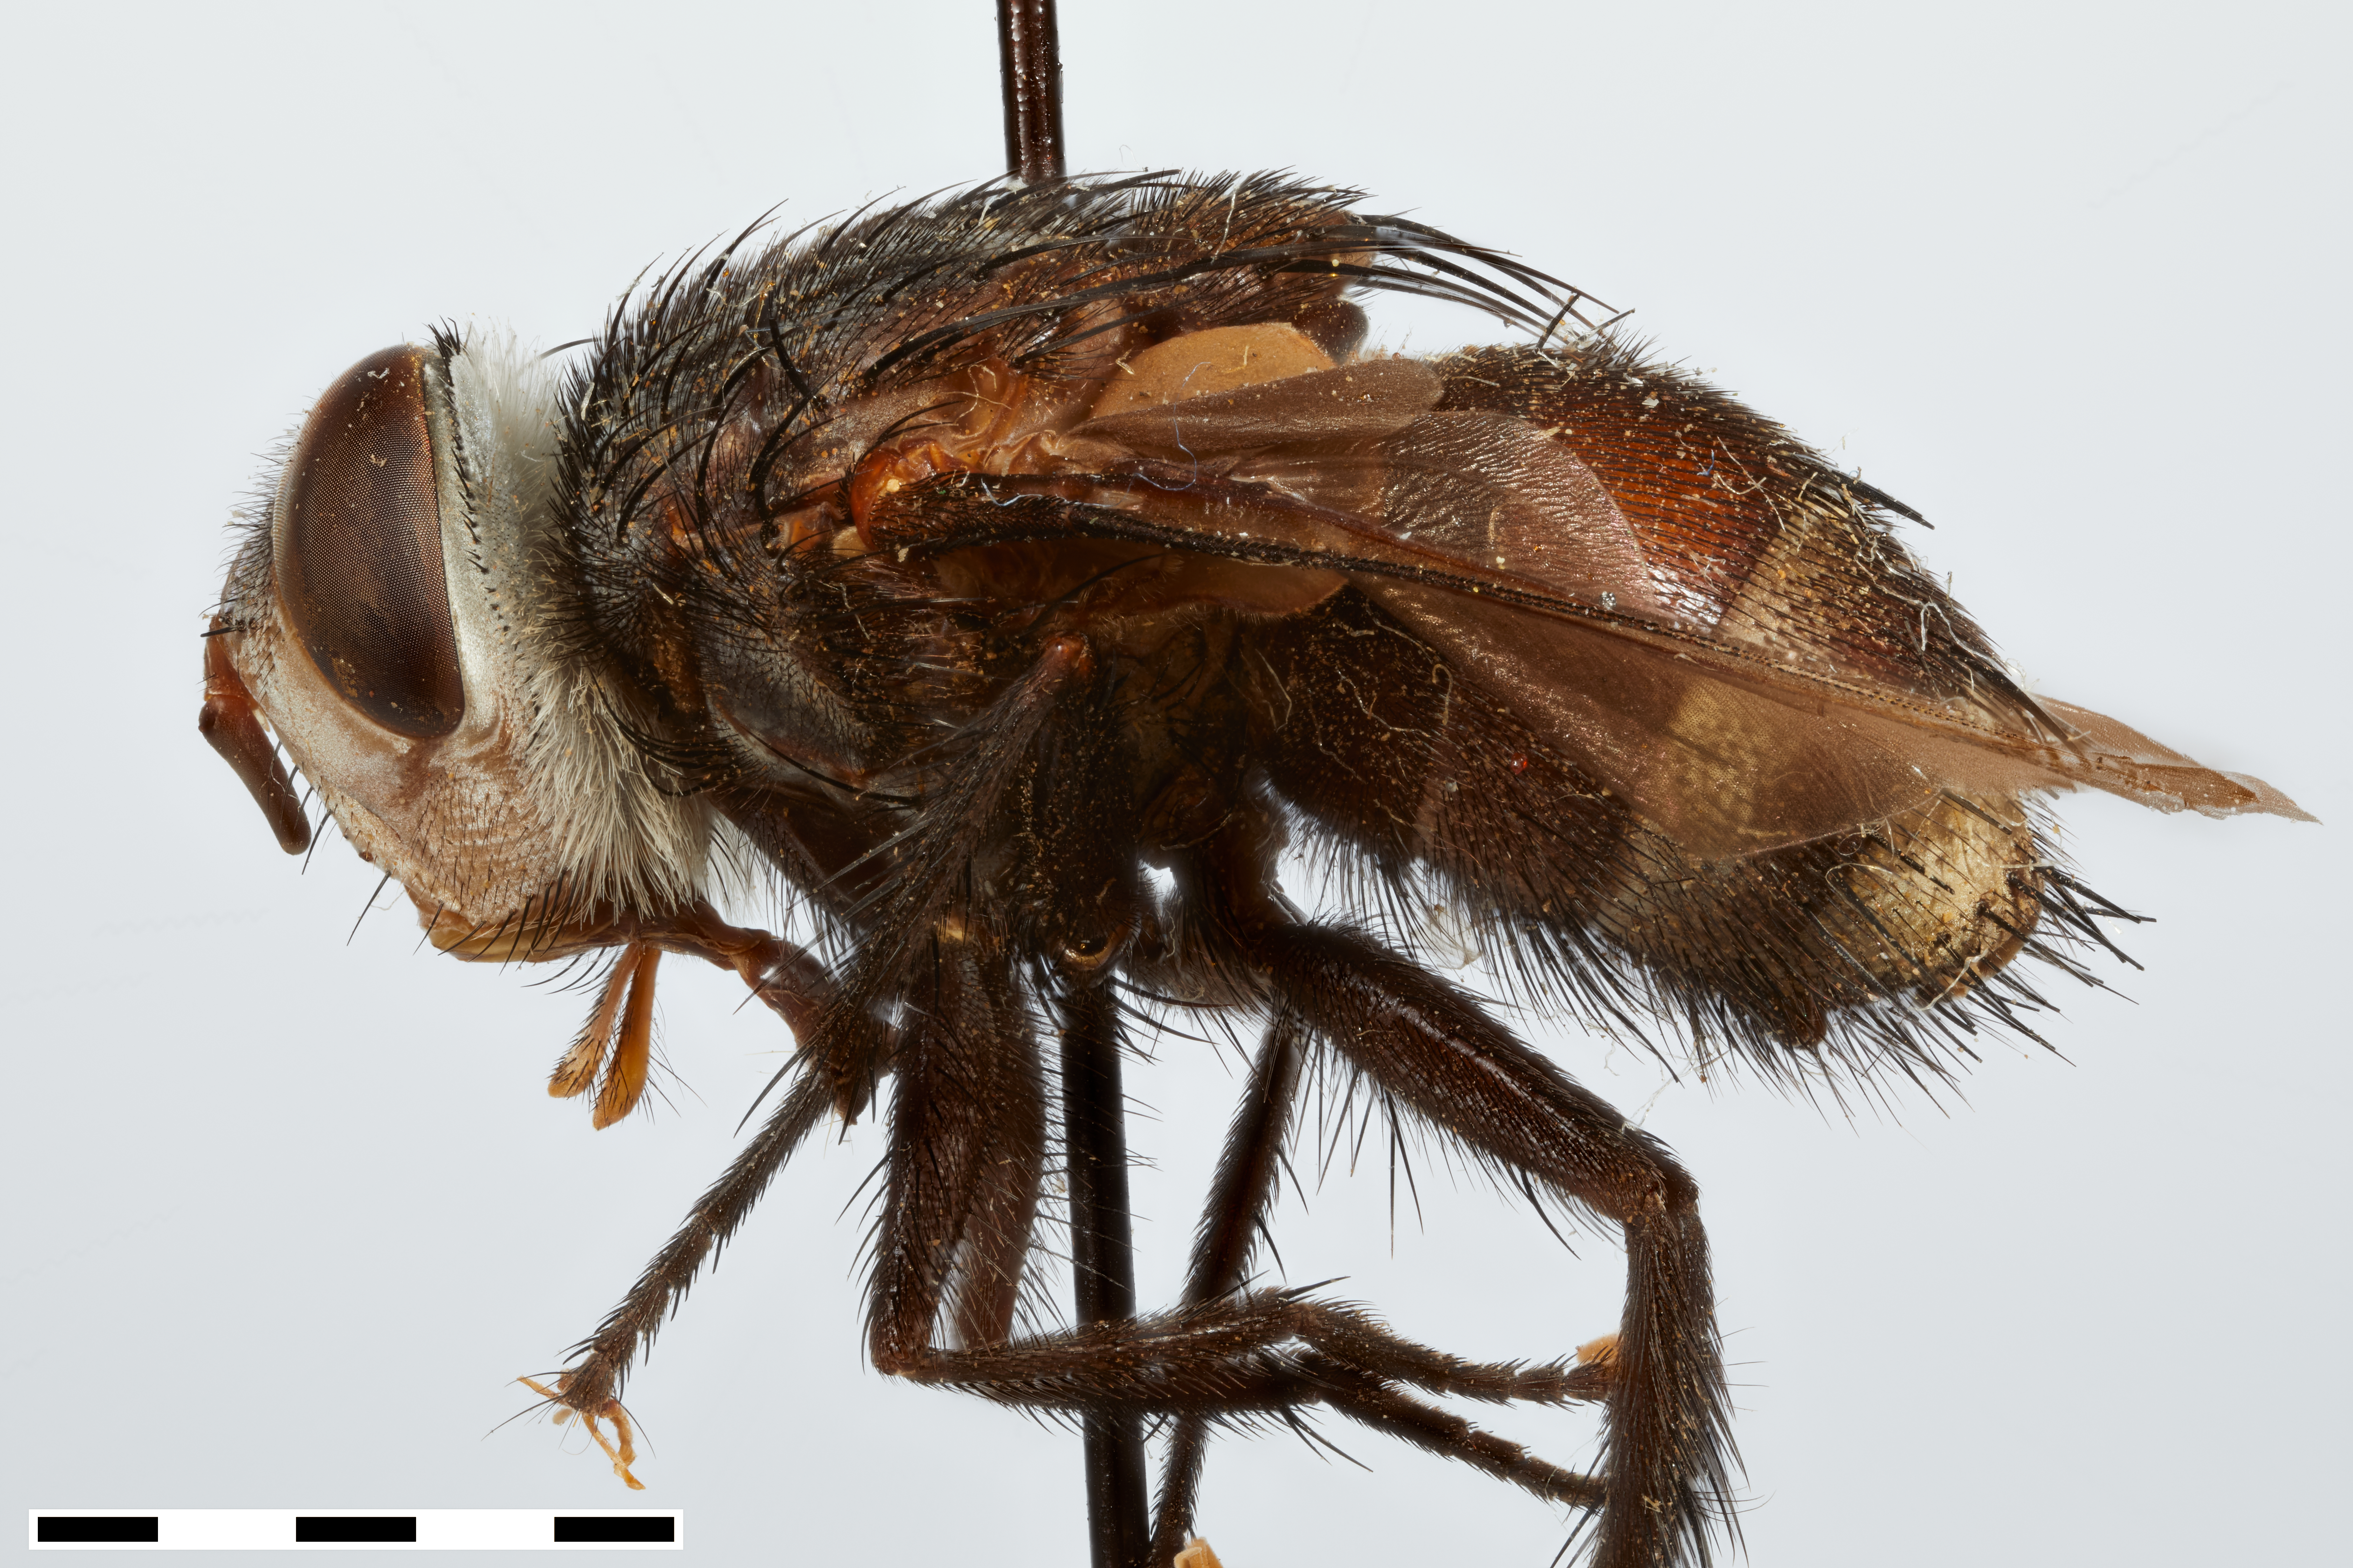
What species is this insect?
Belvosia ciliata
